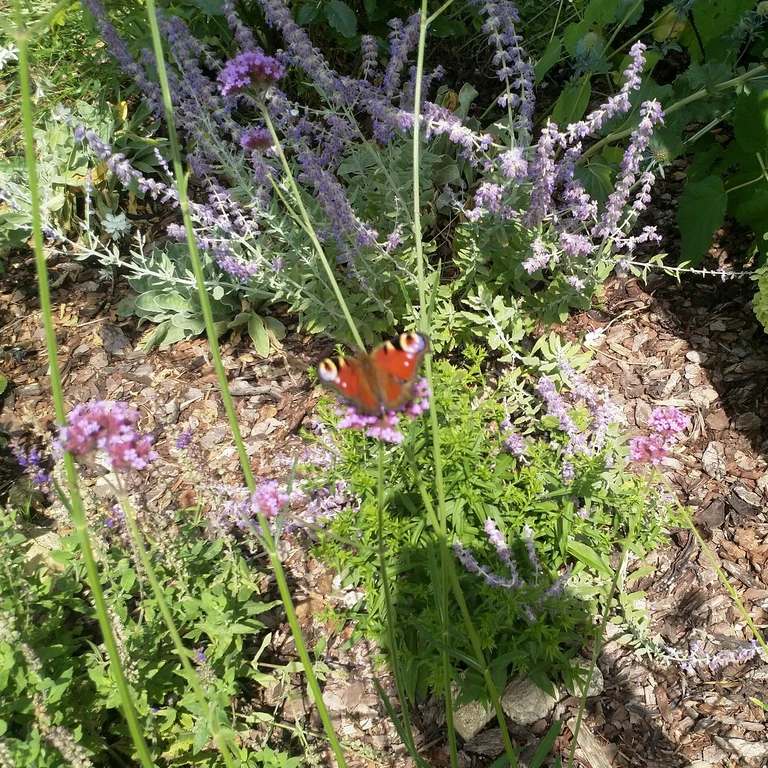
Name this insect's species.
Aglais io
